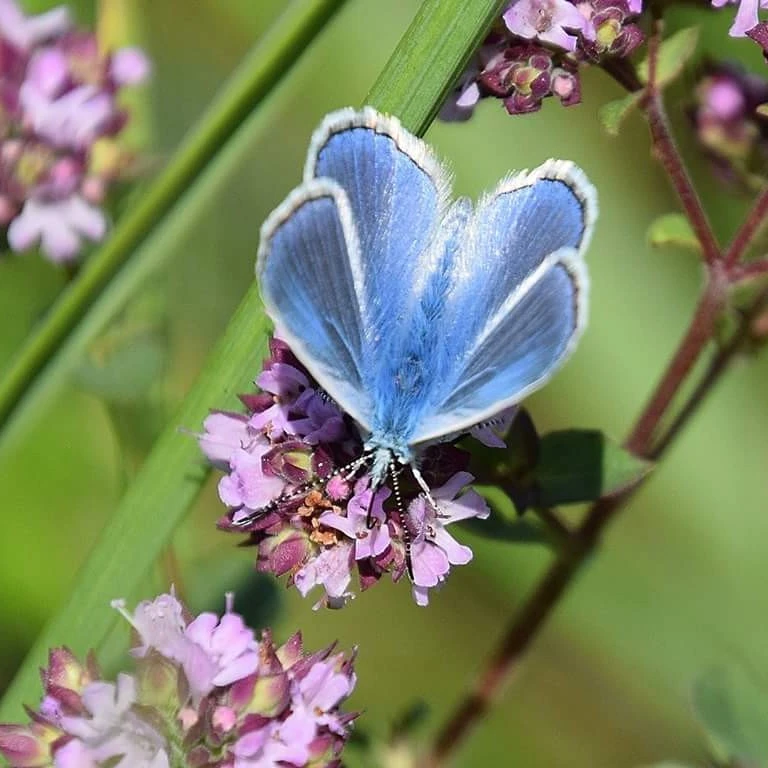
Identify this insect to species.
Polyommatus icarus
